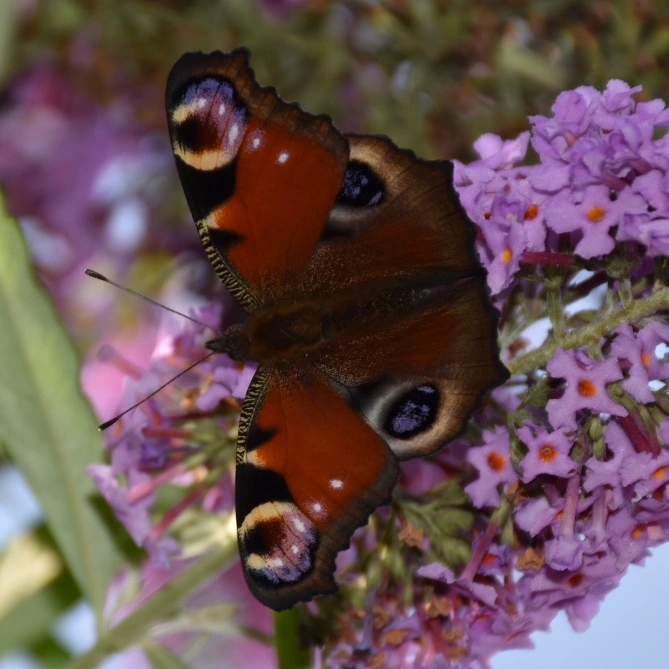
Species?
Aglais io
